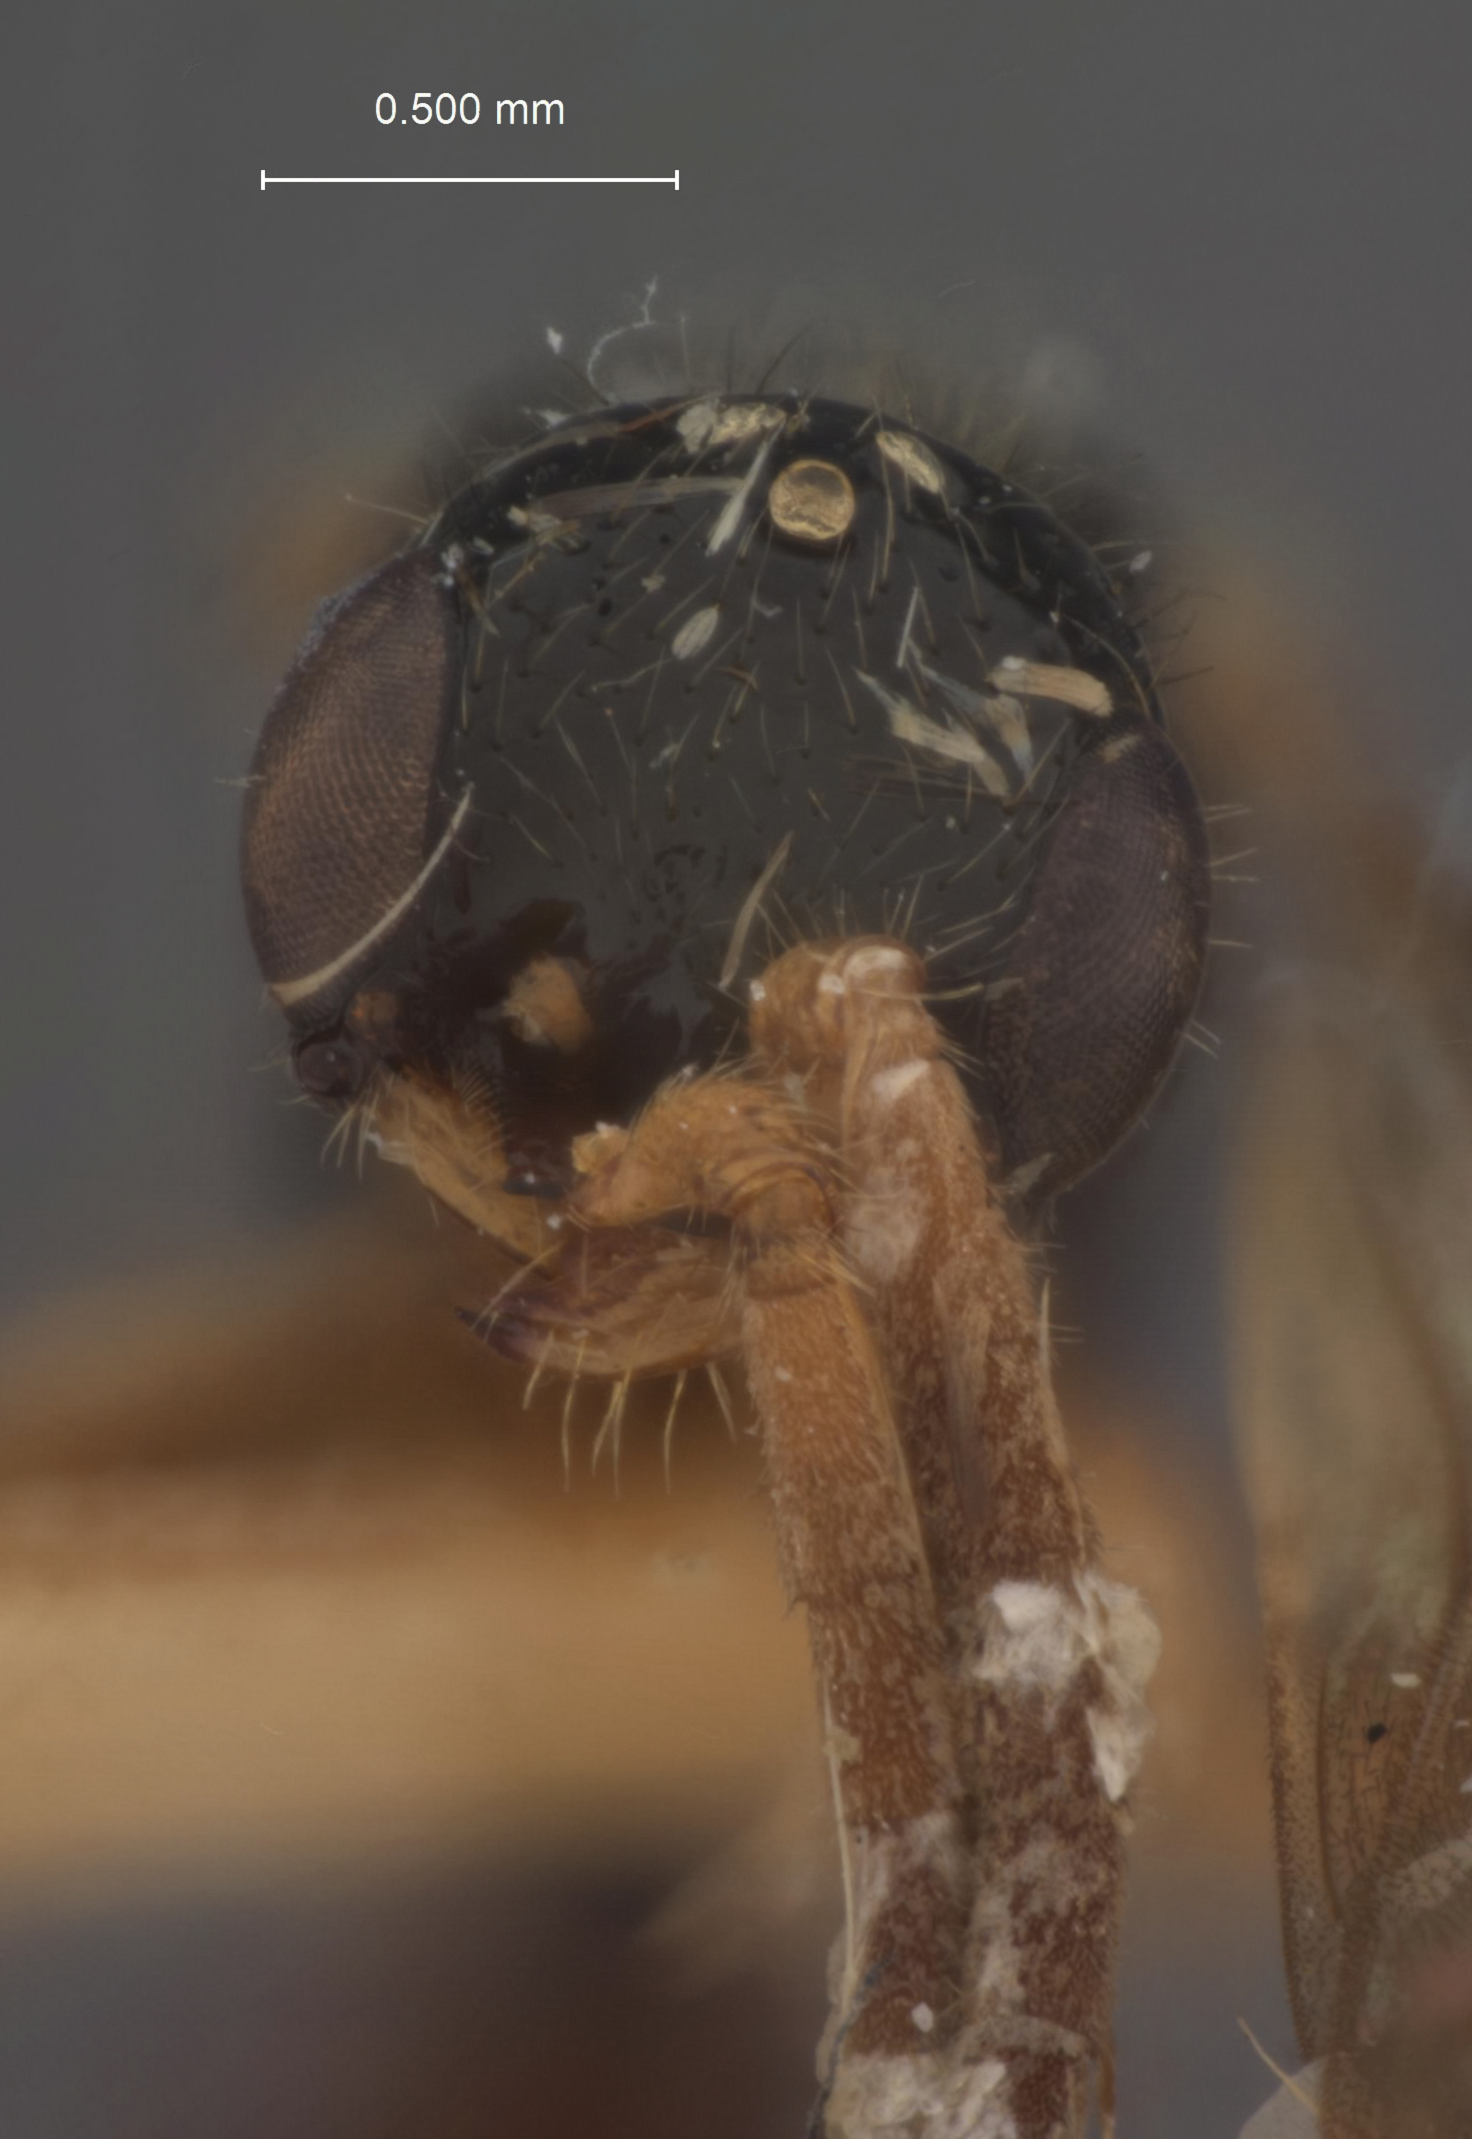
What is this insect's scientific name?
Pseudisobrachium superbum
